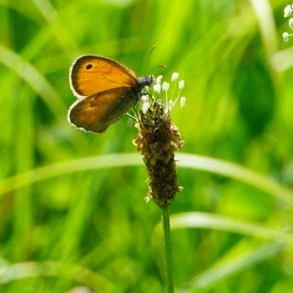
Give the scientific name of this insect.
Coenonympha pamphilus
